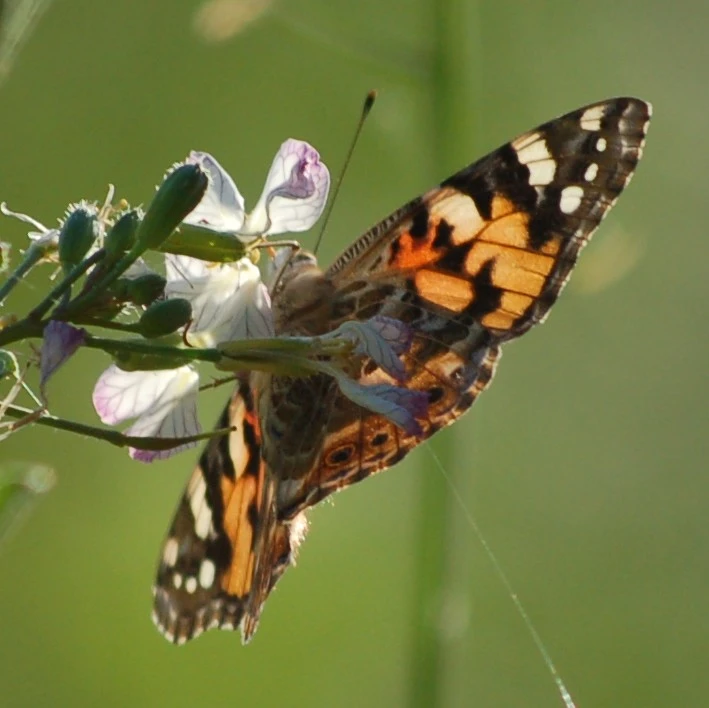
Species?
Vanessa cardui
